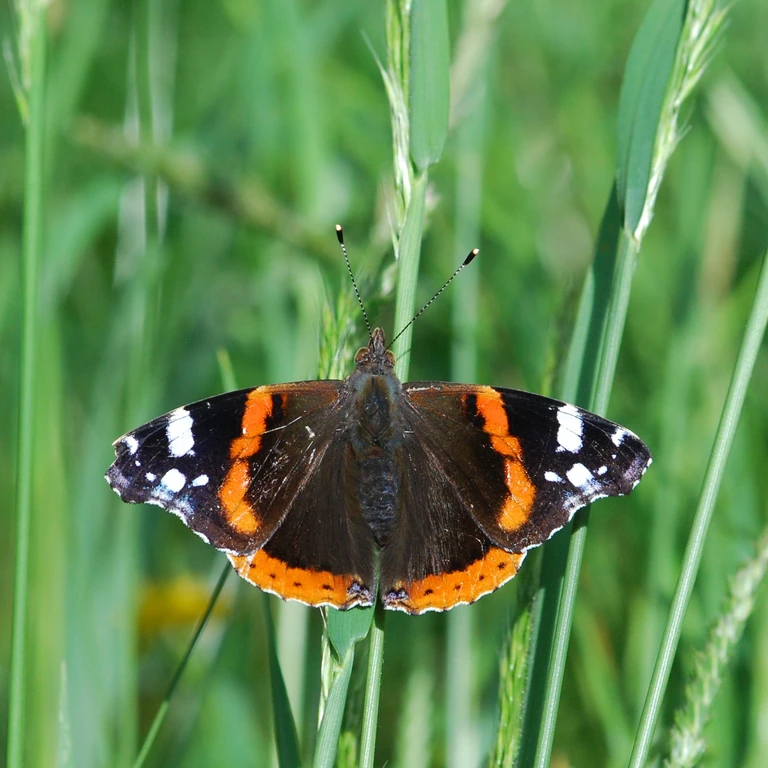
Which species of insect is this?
Vanessa atalanta
